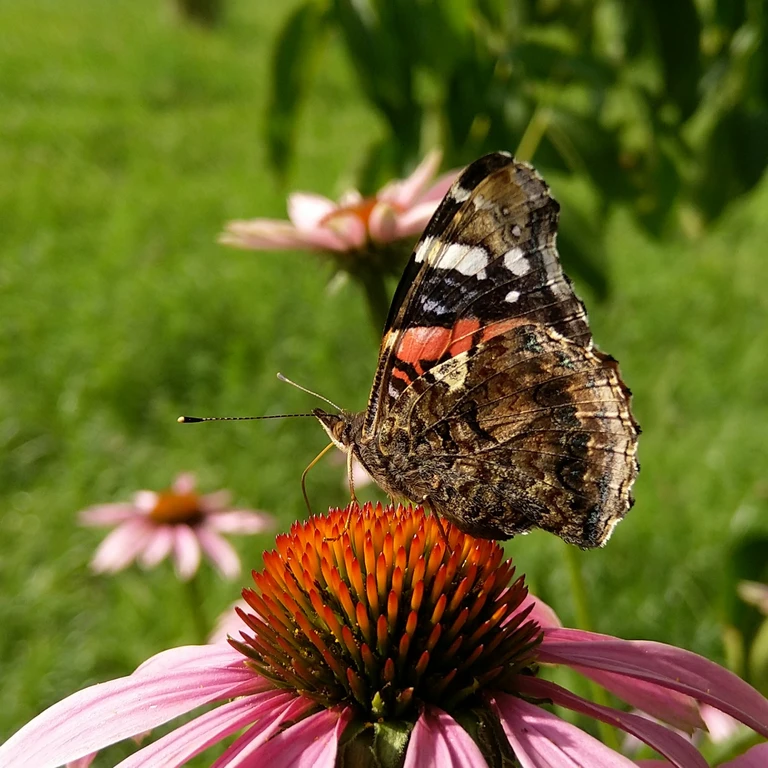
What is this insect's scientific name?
Vanessa atalanta
